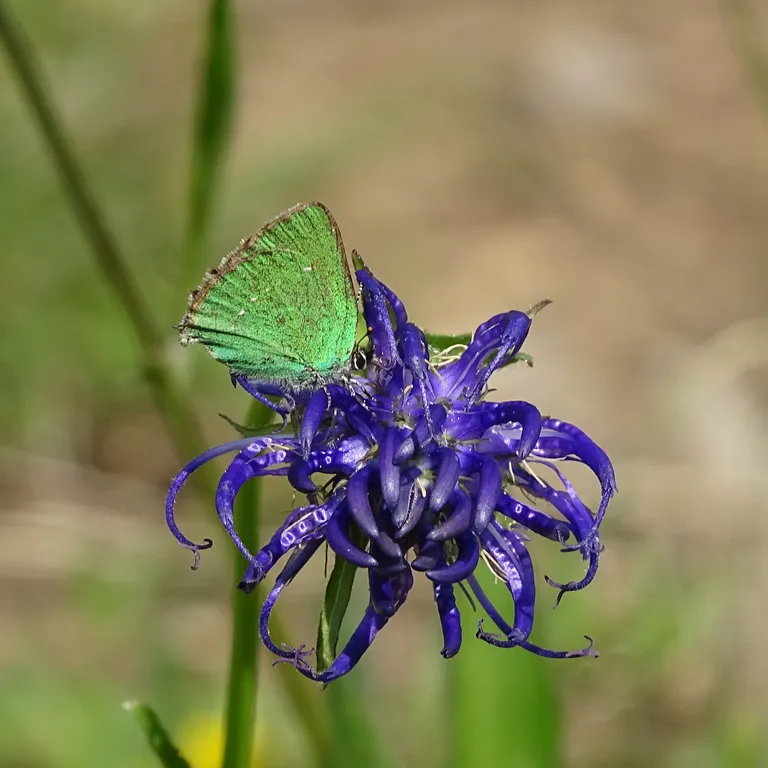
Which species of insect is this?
Callophrys rubi
